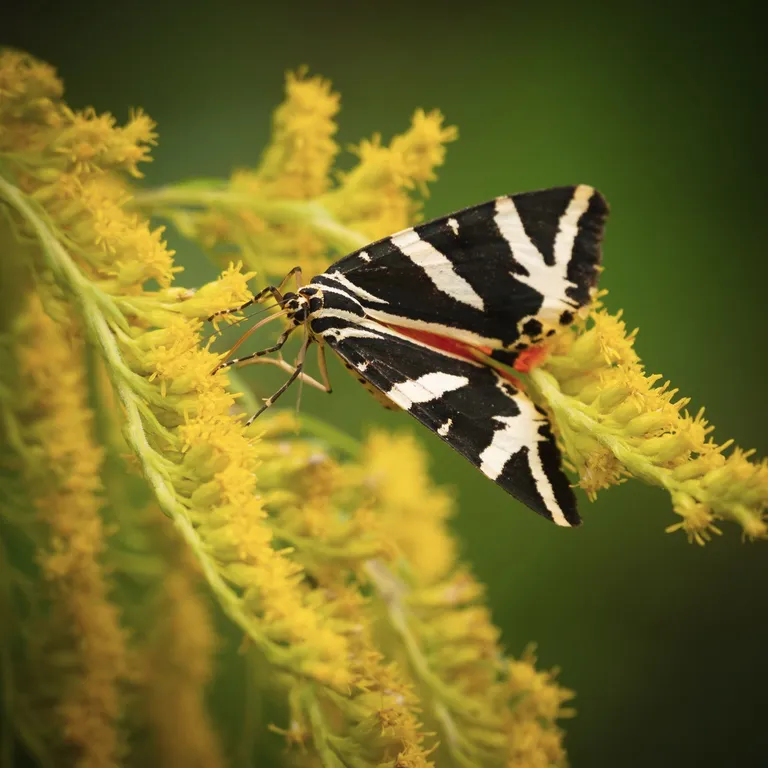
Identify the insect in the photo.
Euplagia quadripunctaria
